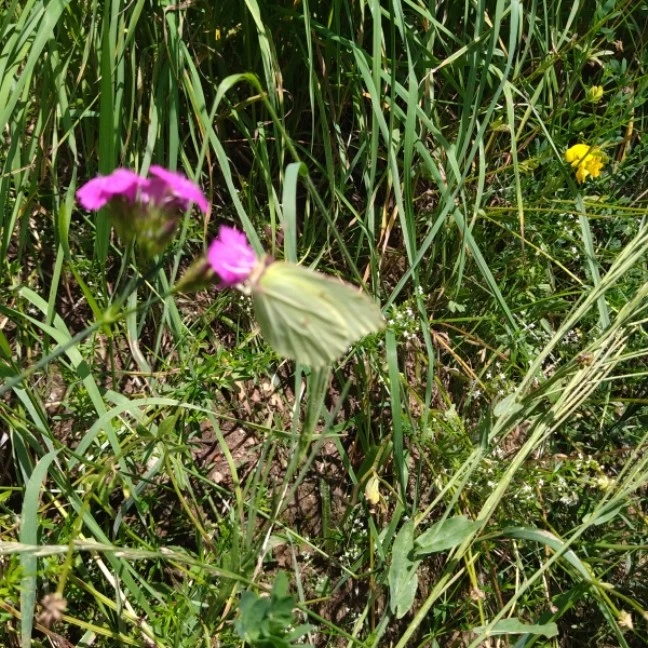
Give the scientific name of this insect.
Gonepteryx rhamni
